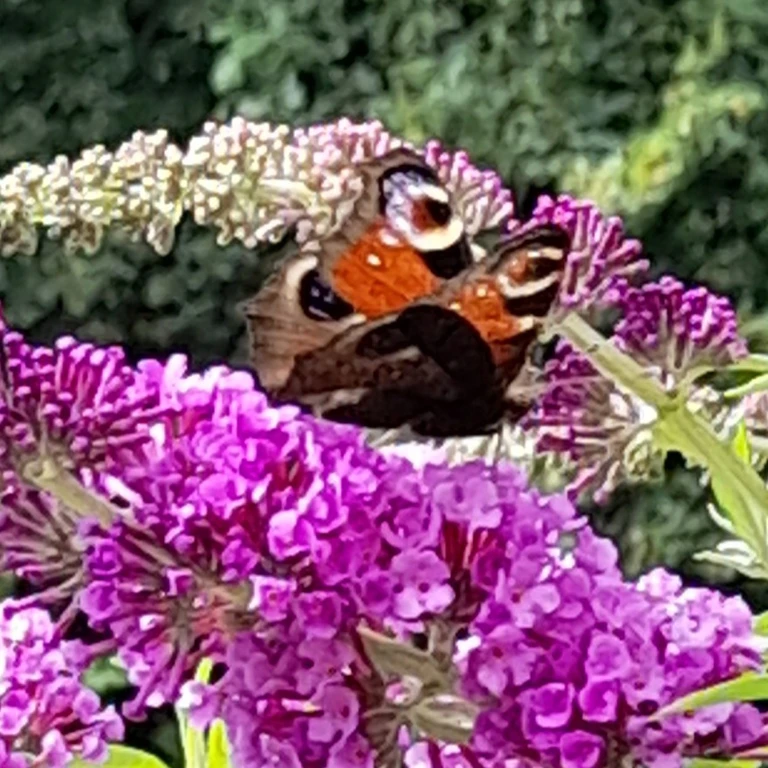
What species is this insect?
Aglais io
